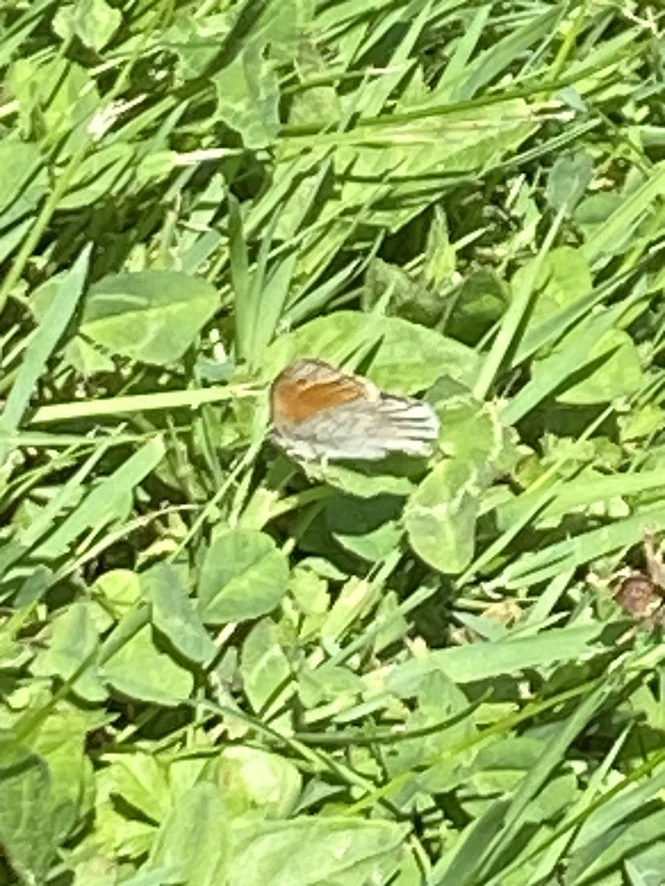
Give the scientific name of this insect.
Coenonympha pamphilus
